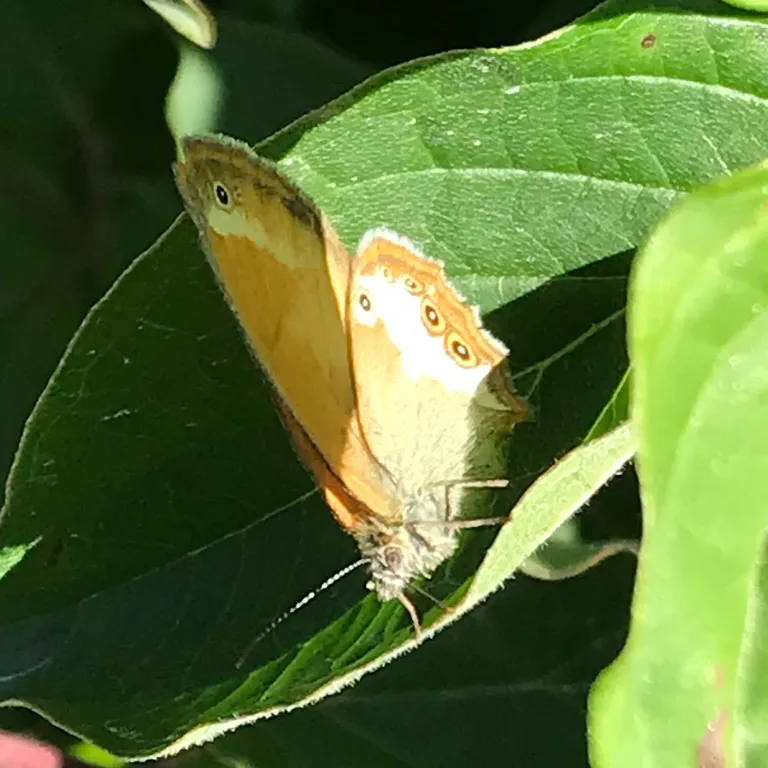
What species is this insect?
Coenonympha arcania
